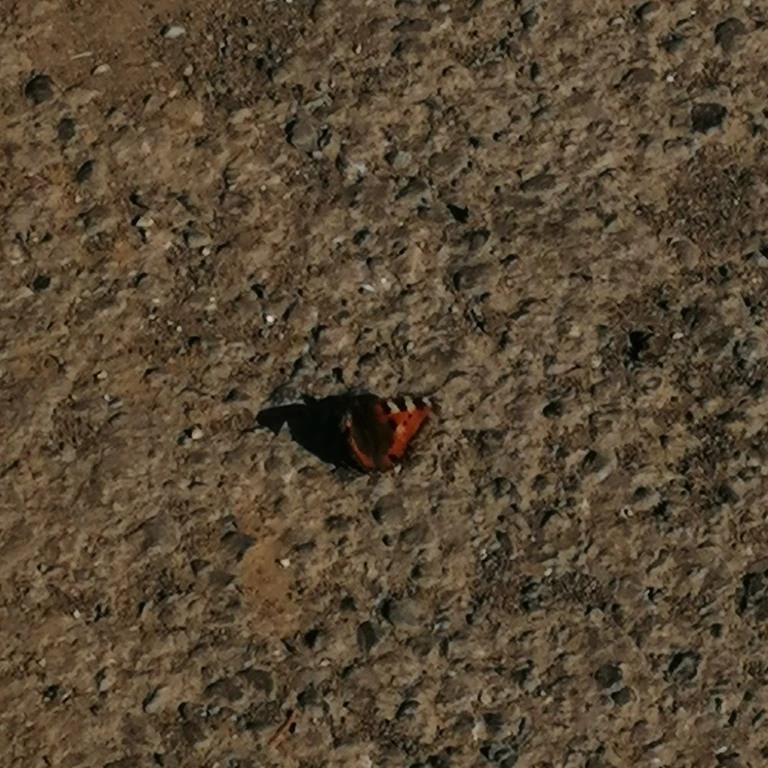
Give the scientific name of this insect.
Aglais urticae
